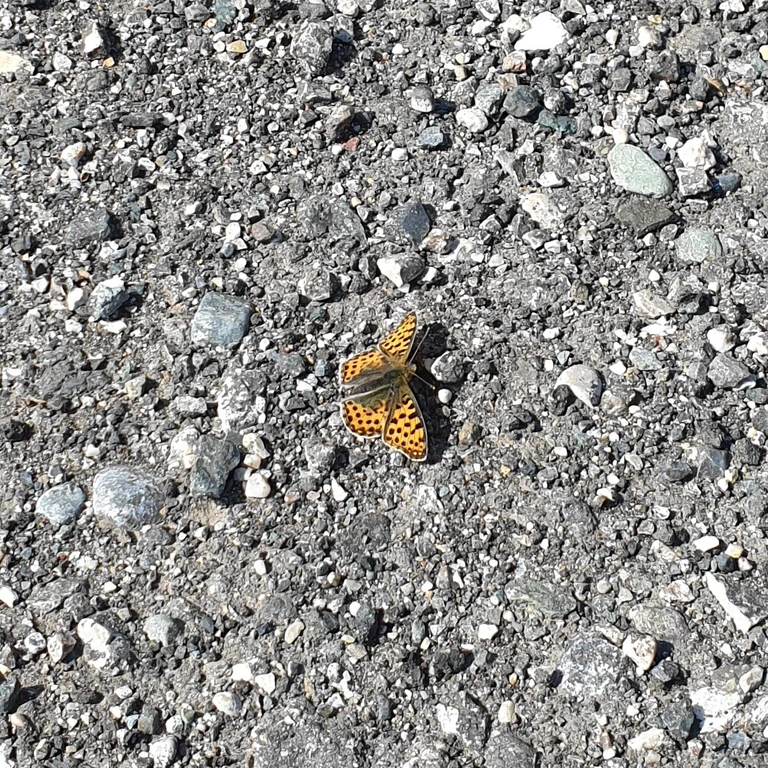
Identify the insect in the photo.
Issoria lathonia
